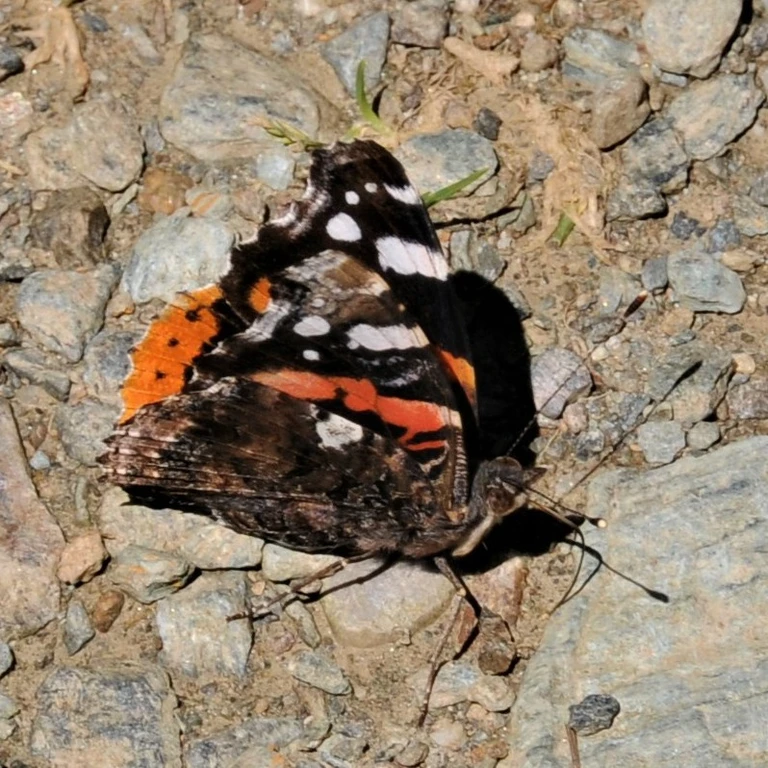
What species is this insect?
Vanessa atalanta
